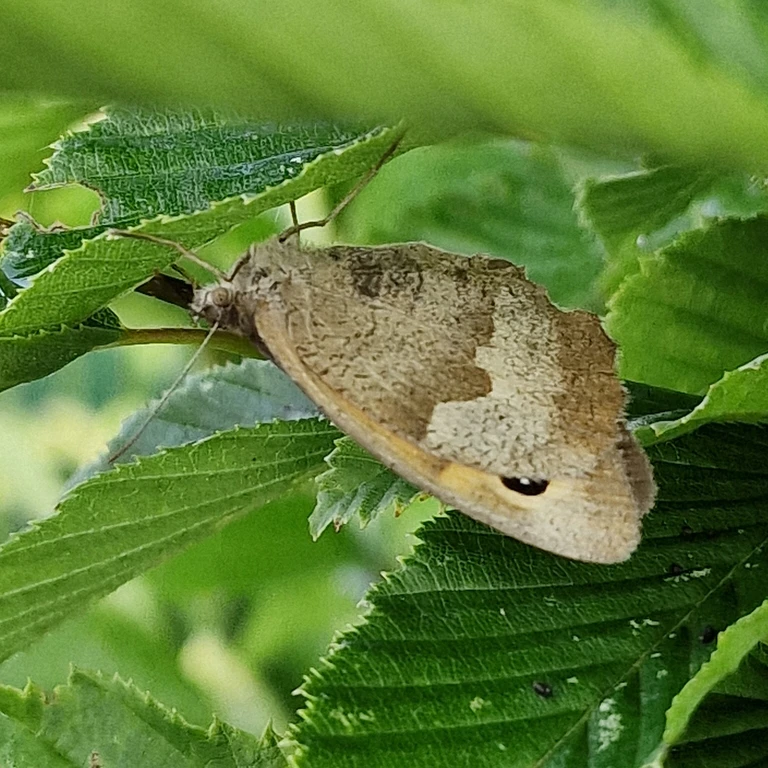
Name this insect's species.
Maniola jurtina
